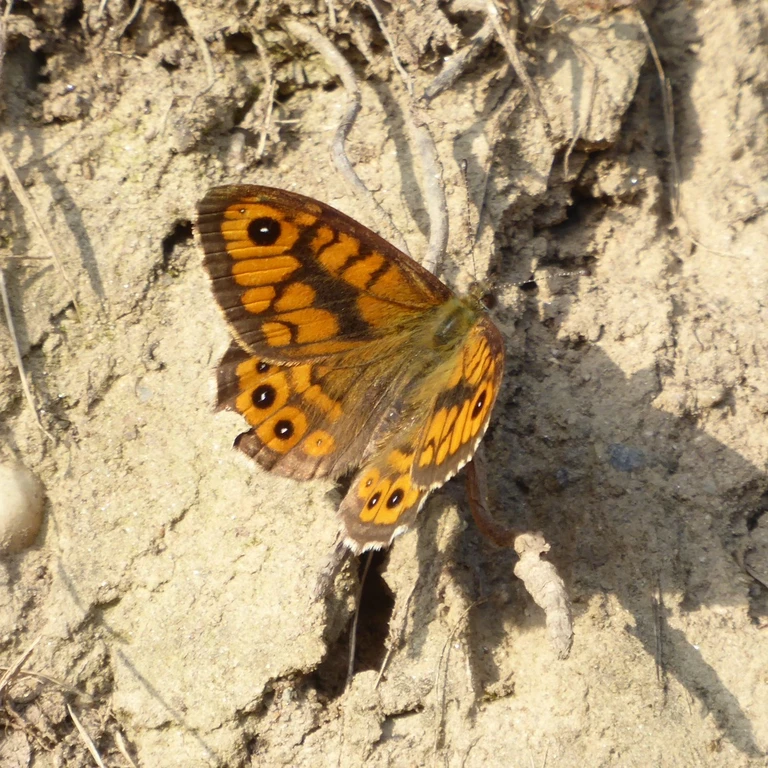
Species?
Lasiommata megera (also Pararge megera)
